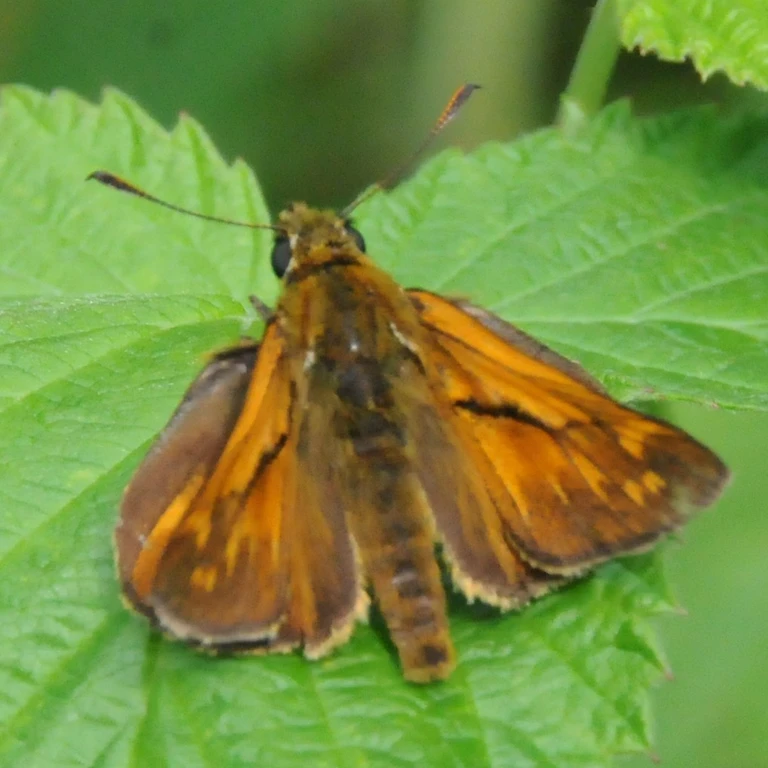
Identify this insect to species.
Ochlodes sylvanus (also Ochlodes venata)
